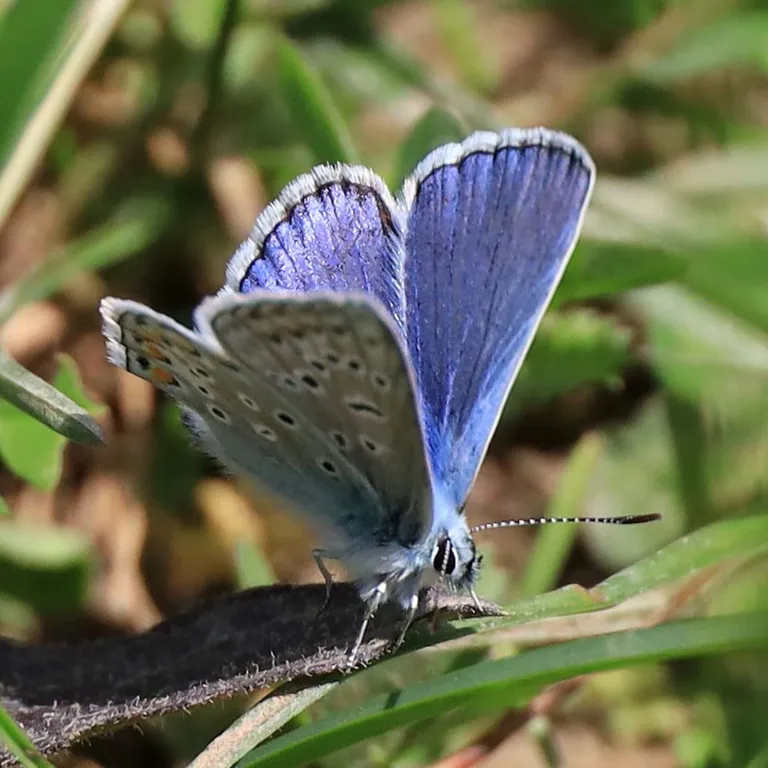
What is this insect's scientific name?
Polyommatus icarus
